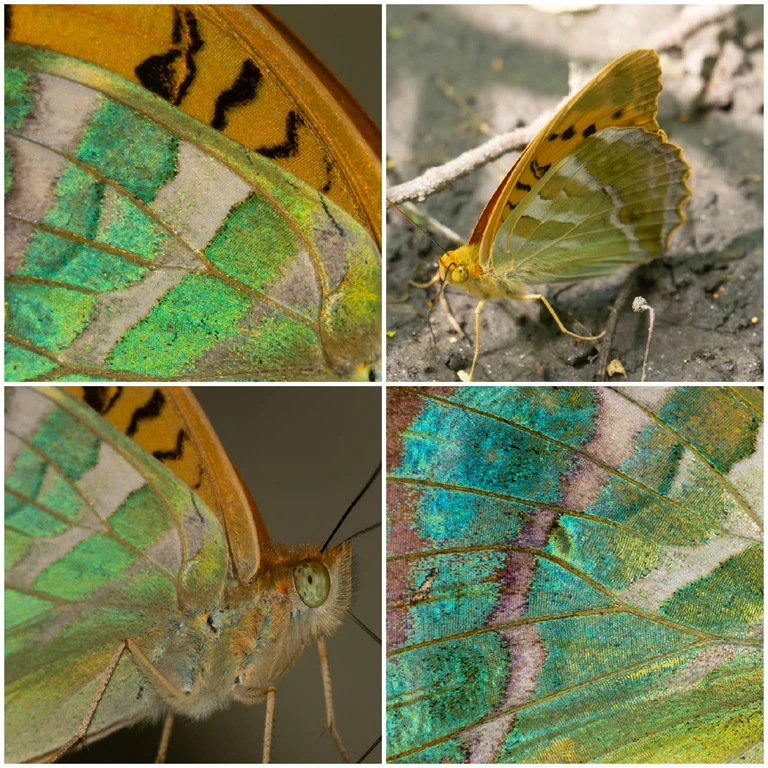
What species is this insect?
Argynnis paphia
